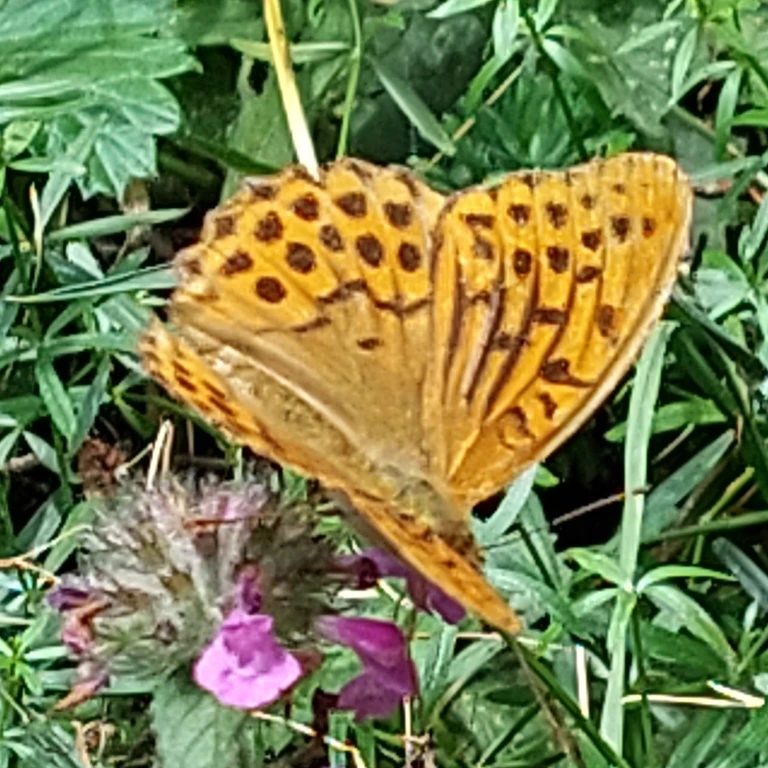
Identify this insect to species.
Argynnis paphia
